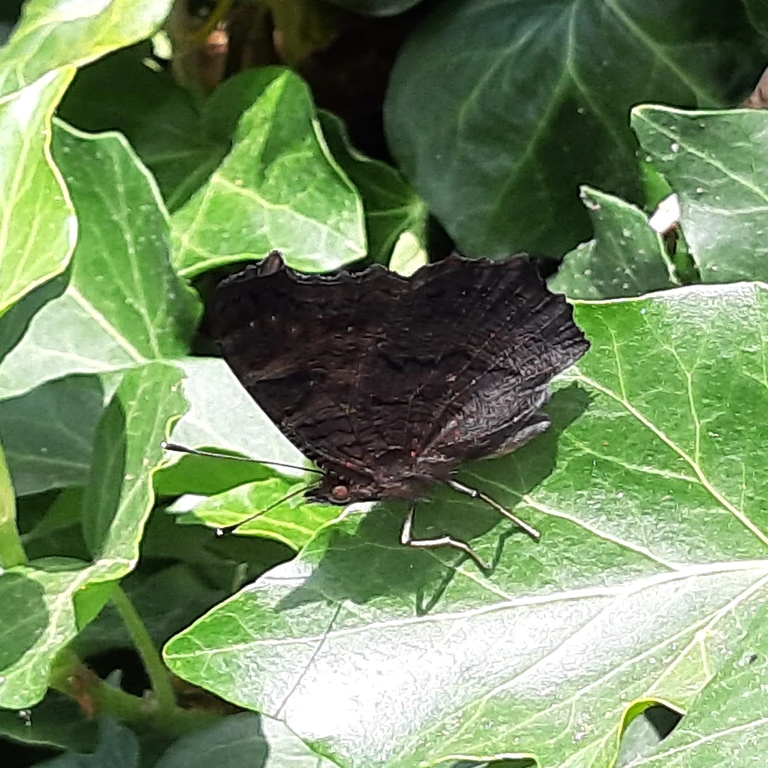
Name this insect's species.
Aglais io
